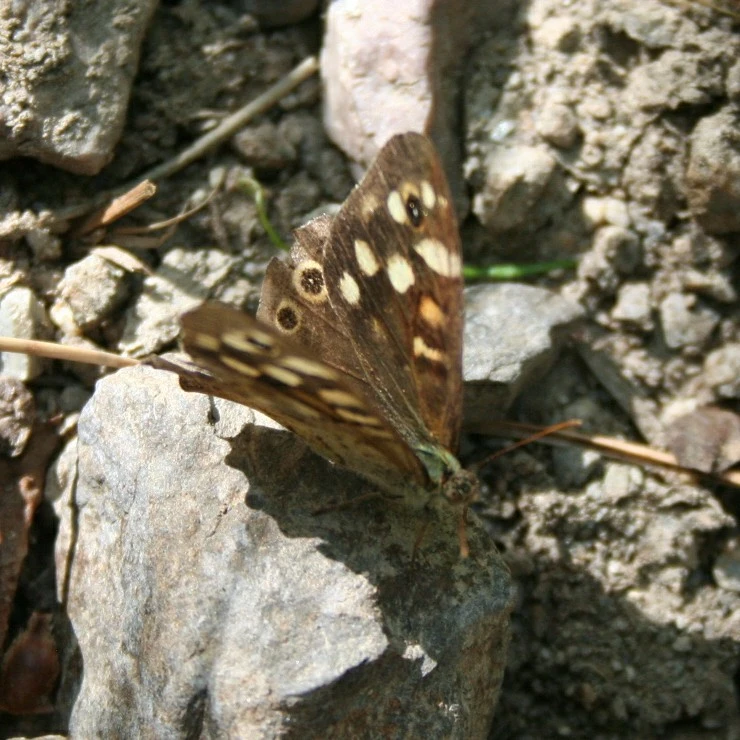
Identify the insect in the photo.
Pararge aegeria
